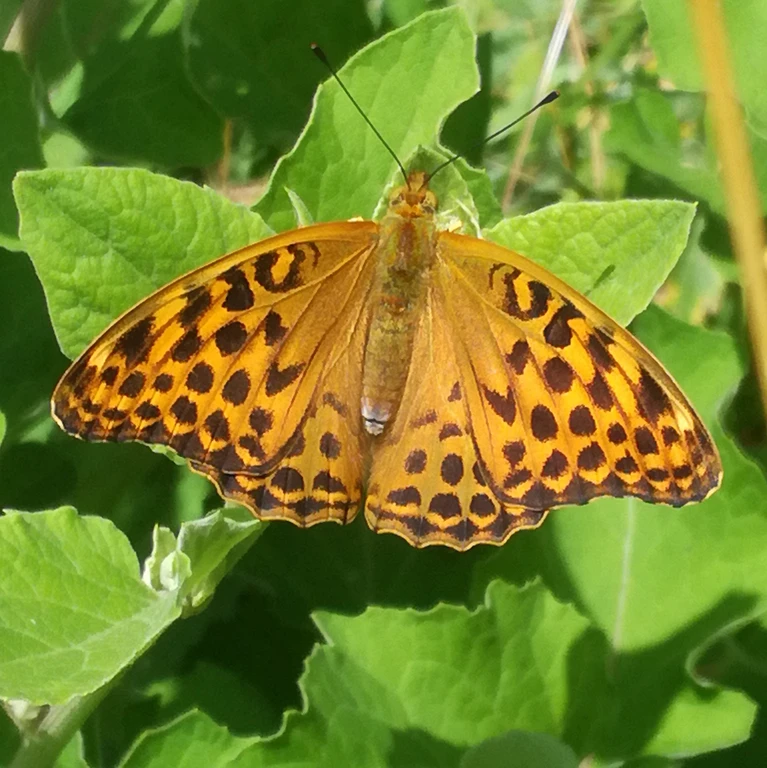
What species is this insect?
Argynnis paphia
